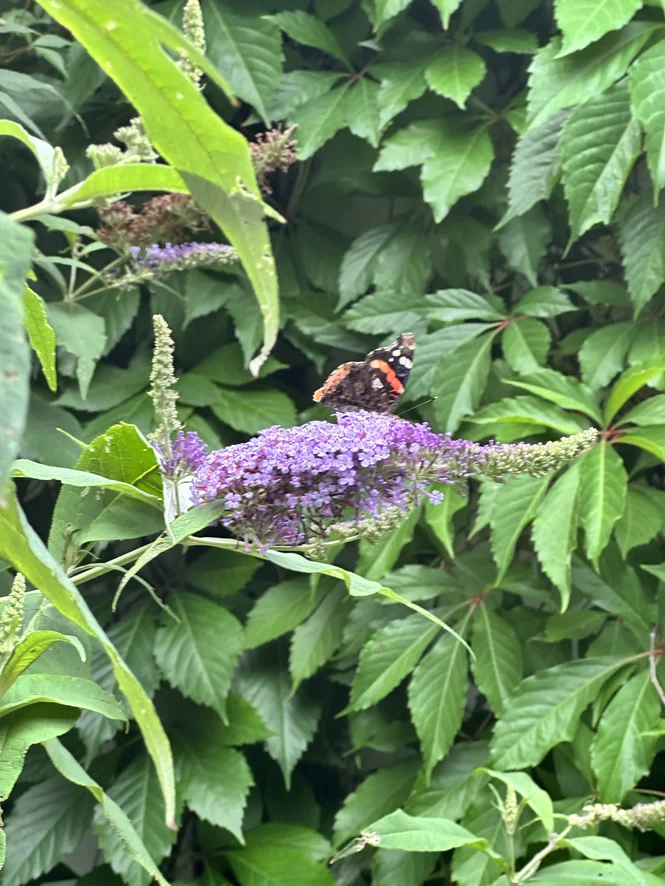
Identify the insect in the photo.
Vanessa atalanta
